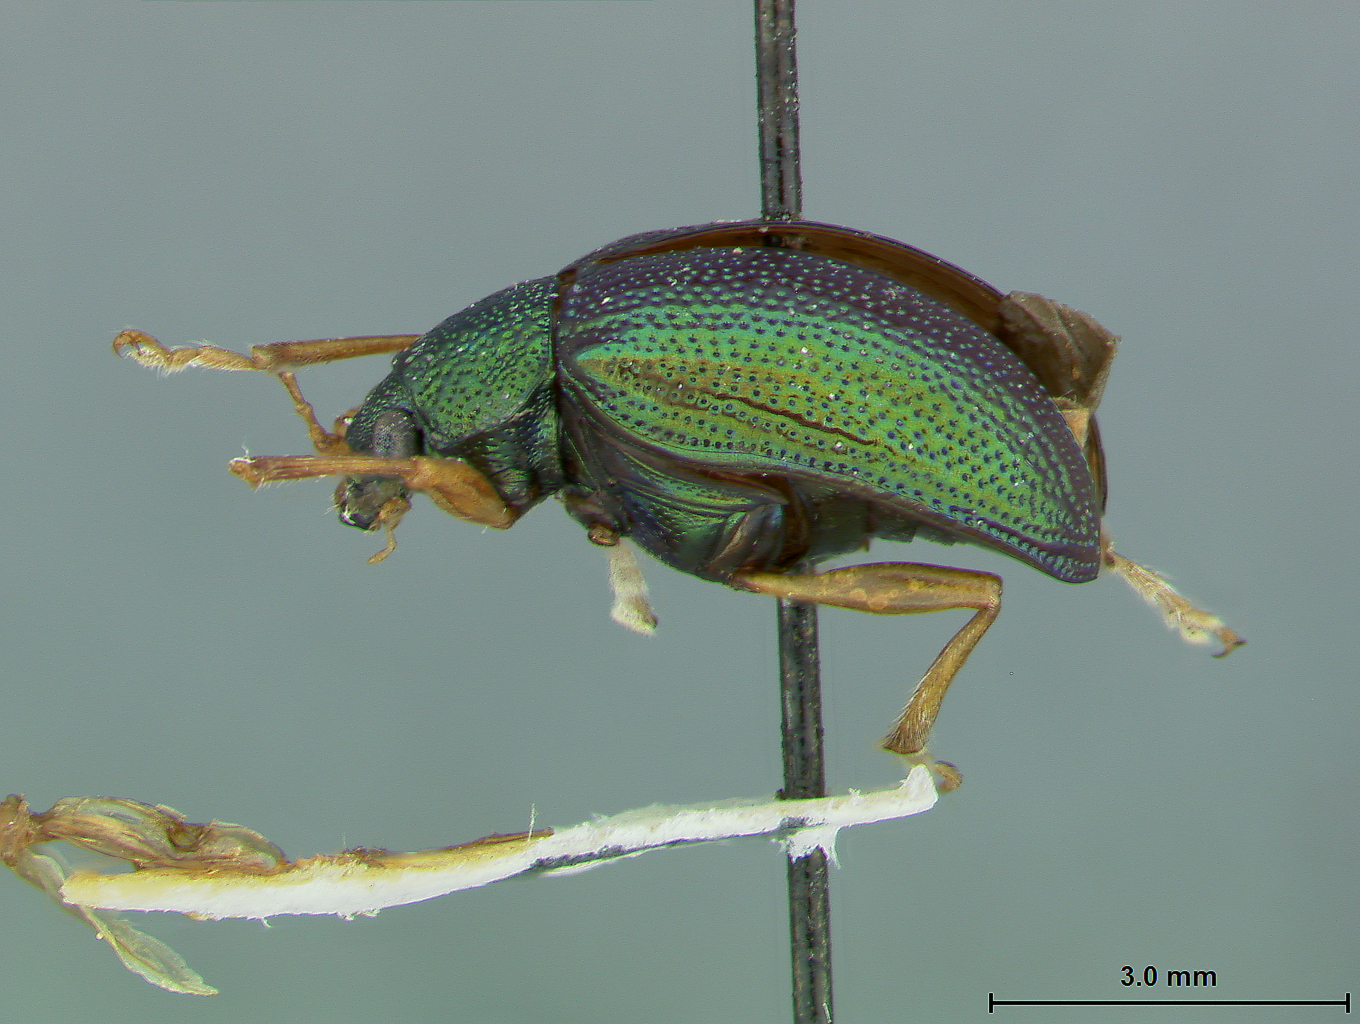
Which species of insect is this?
Colaspis cubensis
